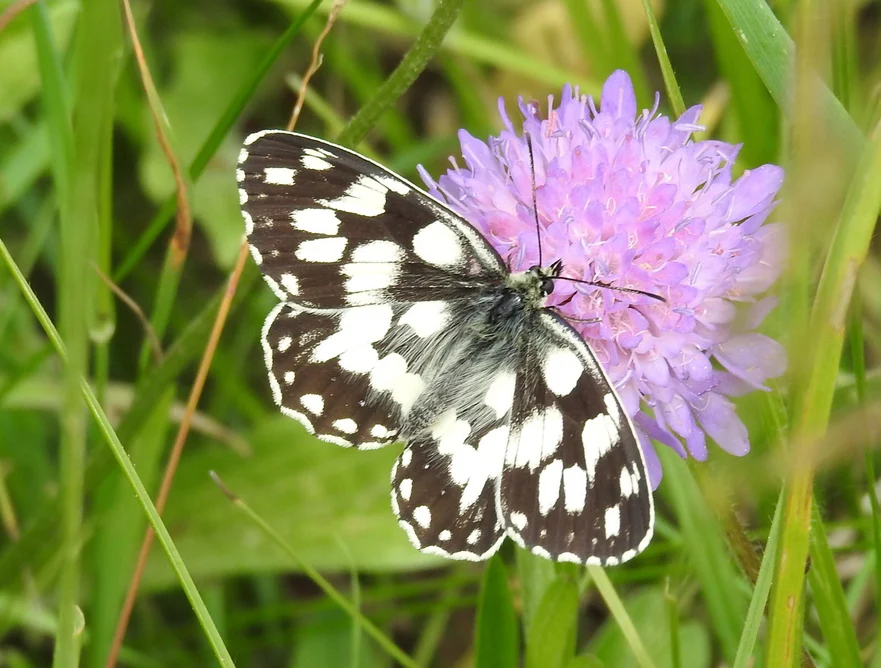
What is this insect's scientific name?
Melanargia galathea
